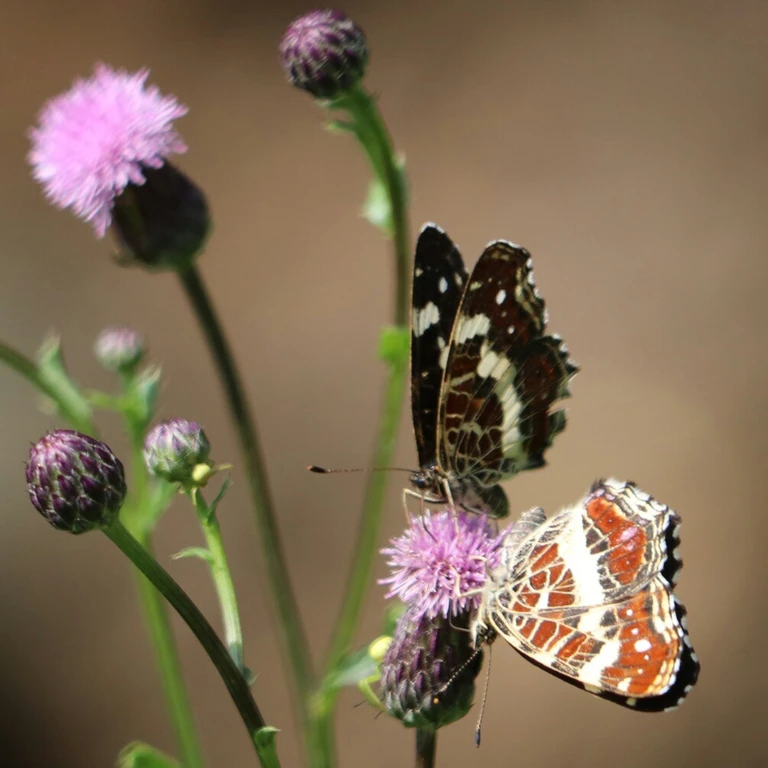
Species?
Araschnia levana
